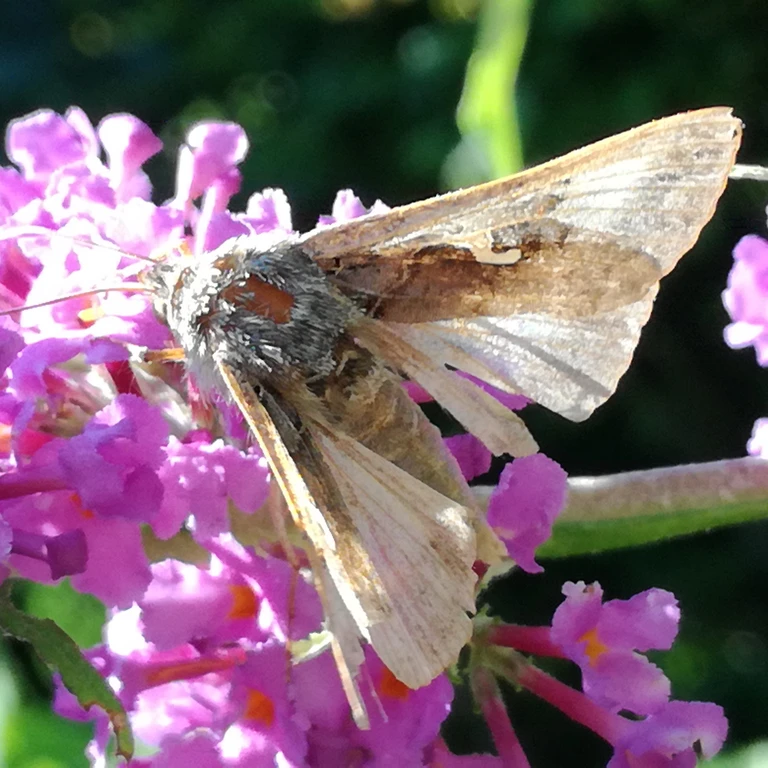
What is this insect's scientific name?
Autographa gamma
